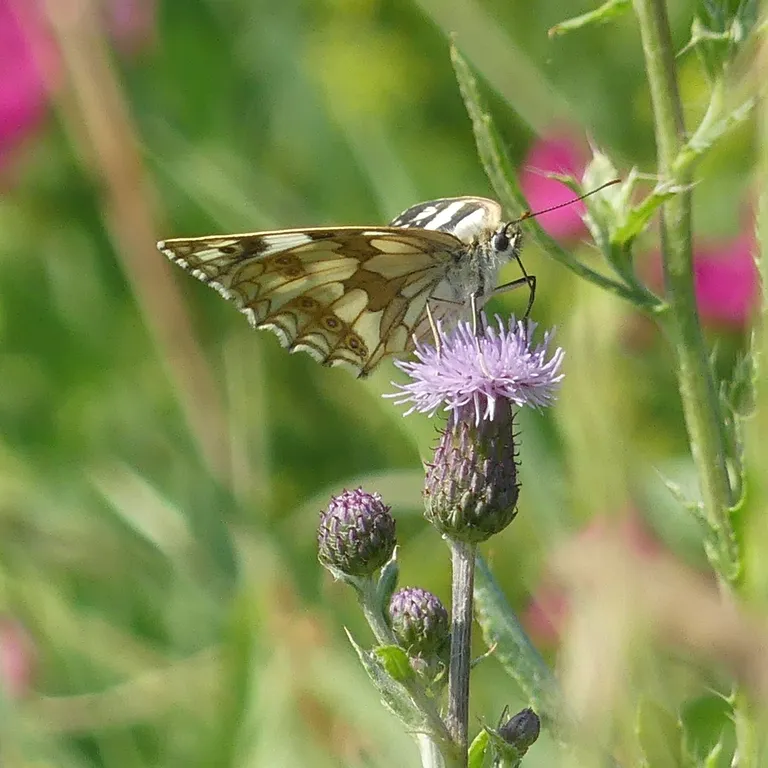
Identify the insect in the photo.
Melanargia galathea
